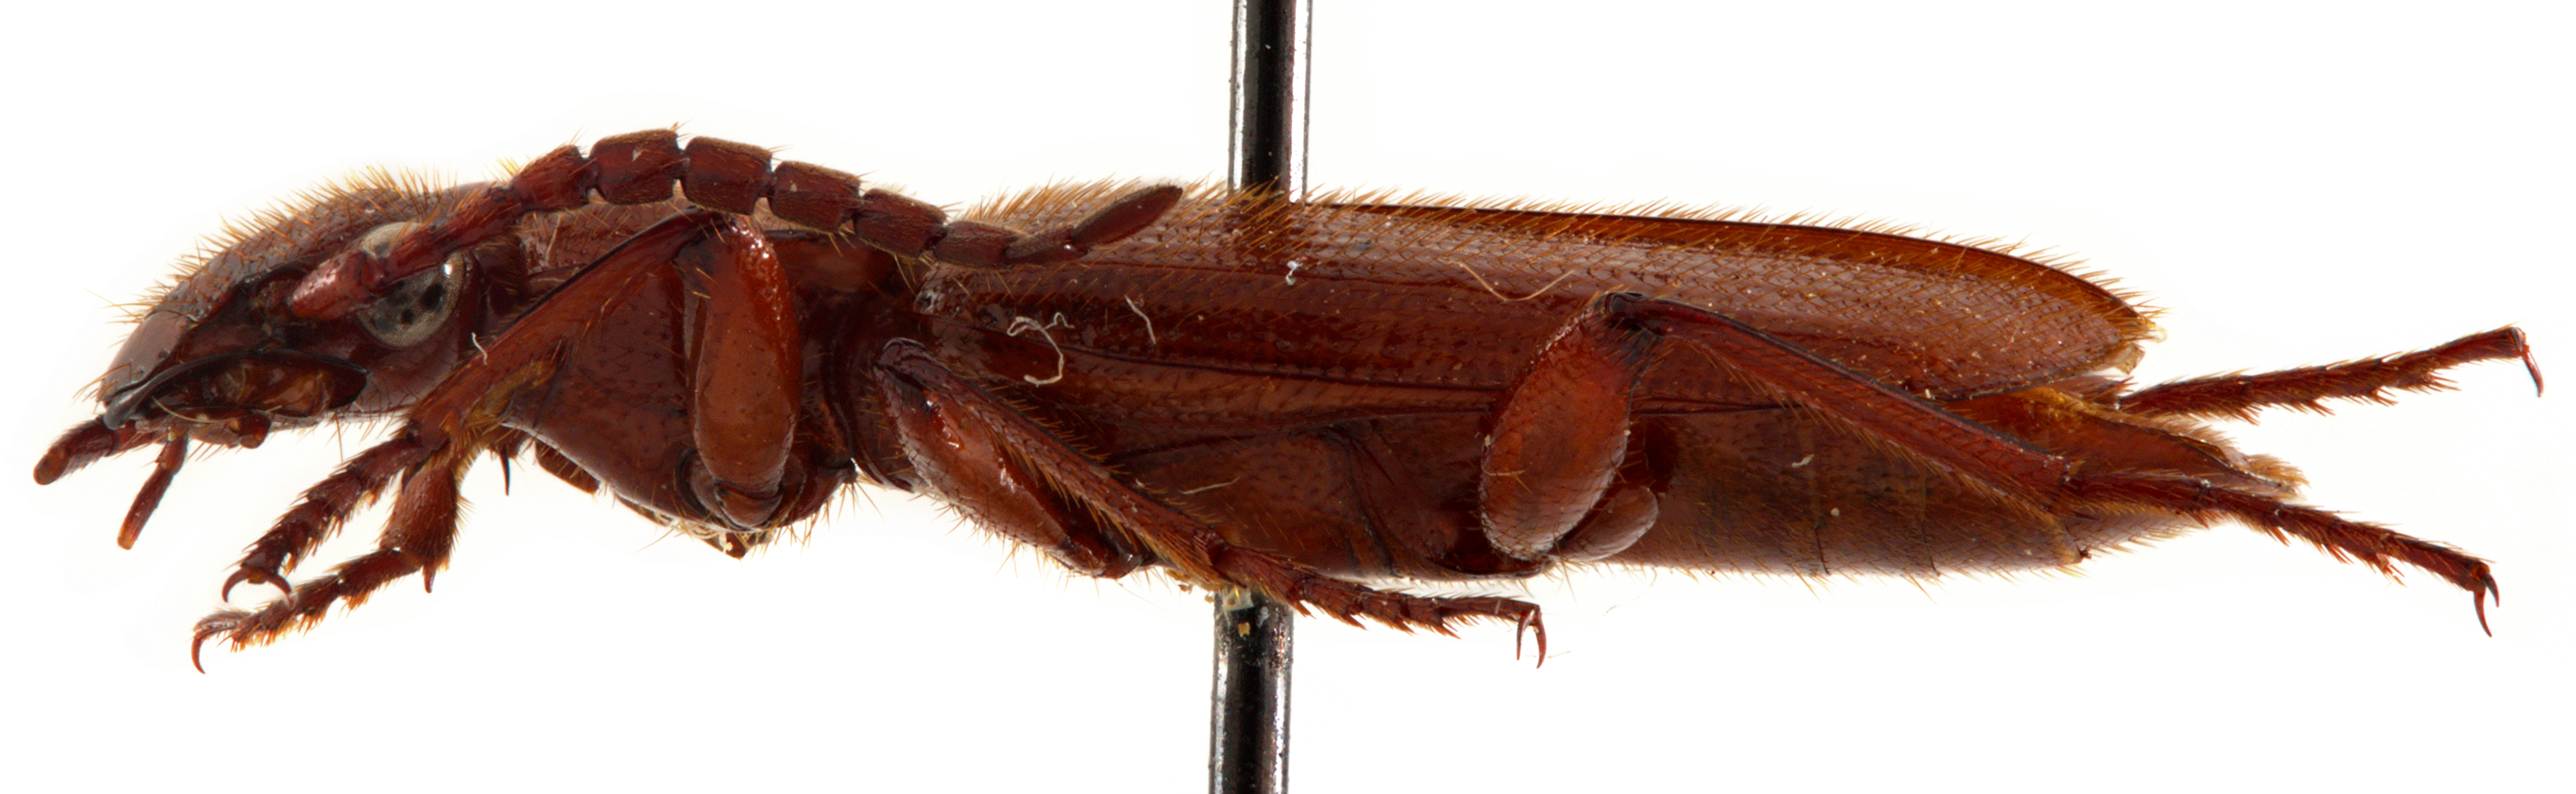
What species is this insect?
Helluomorphoides papago
